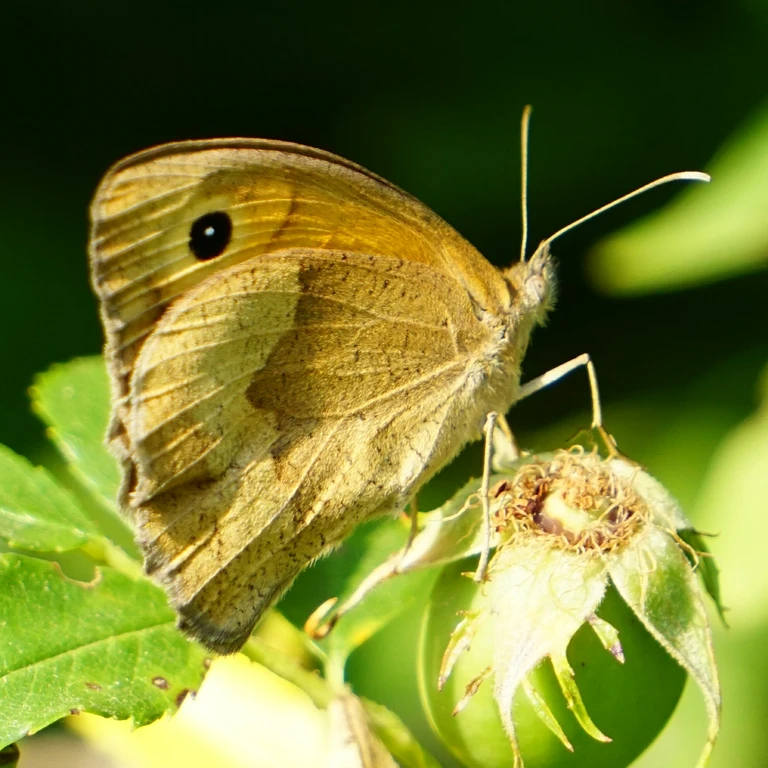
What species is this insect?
Maniola jurtina
